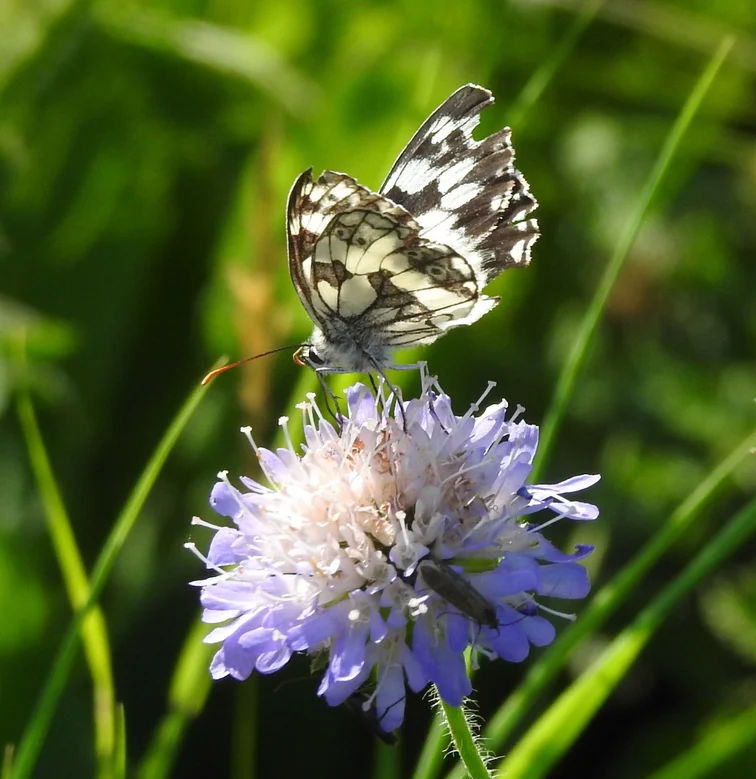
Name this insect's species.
Melanargia galathea
